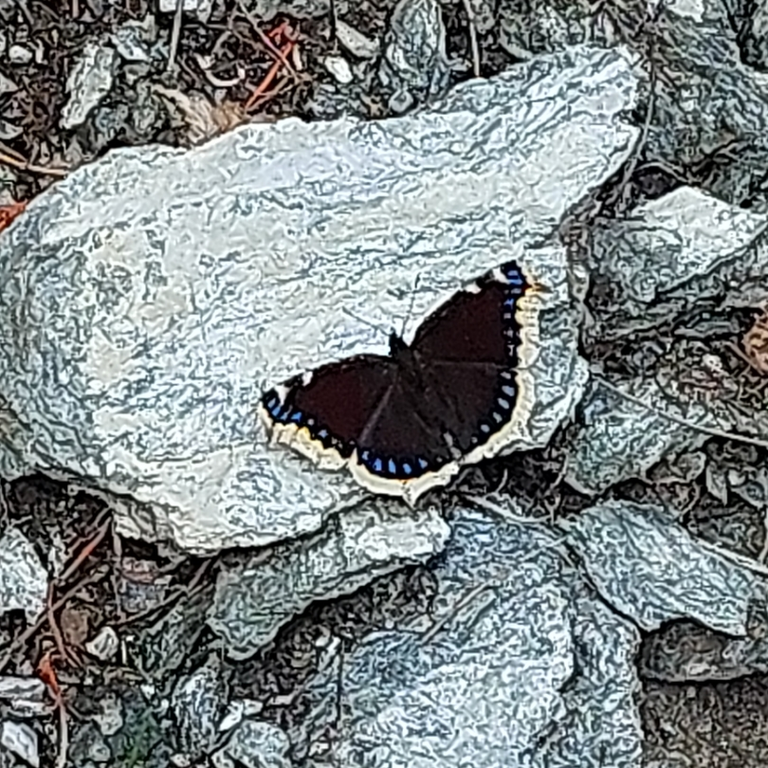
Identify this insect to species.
Nymphalis antiopa
